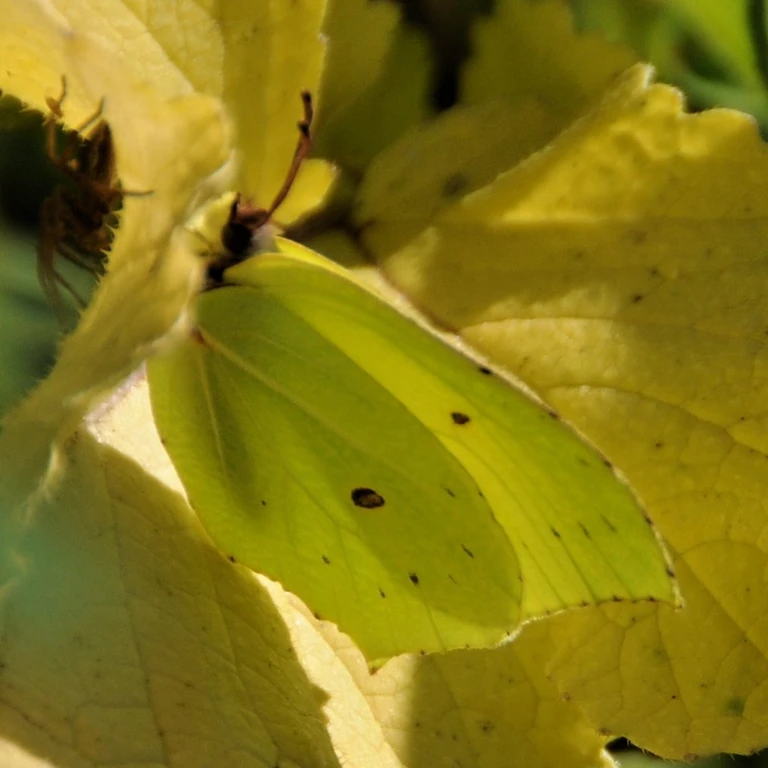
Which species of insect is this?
Gonepteryx rhamni
